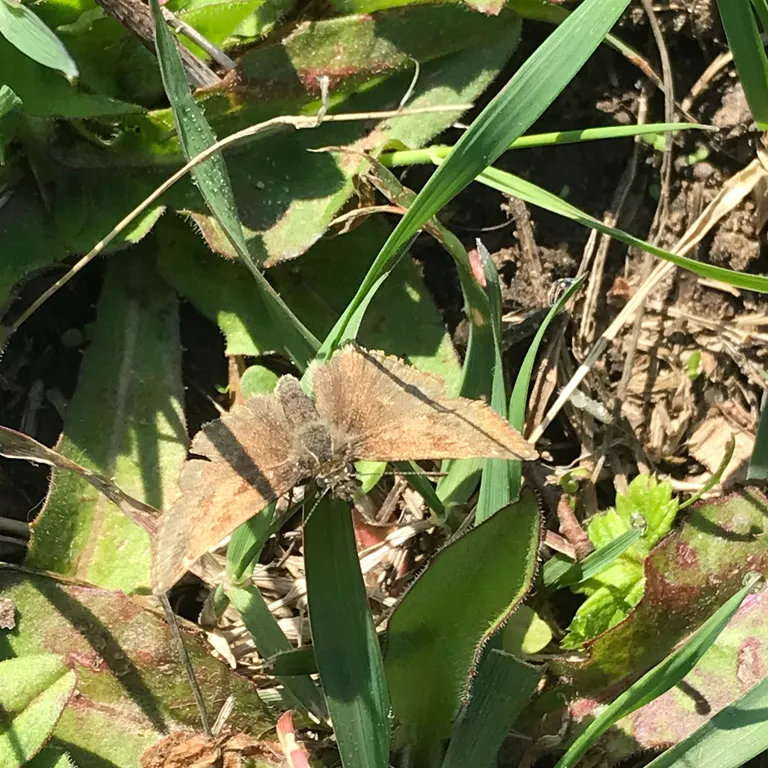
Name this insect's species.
Erynnis tages
